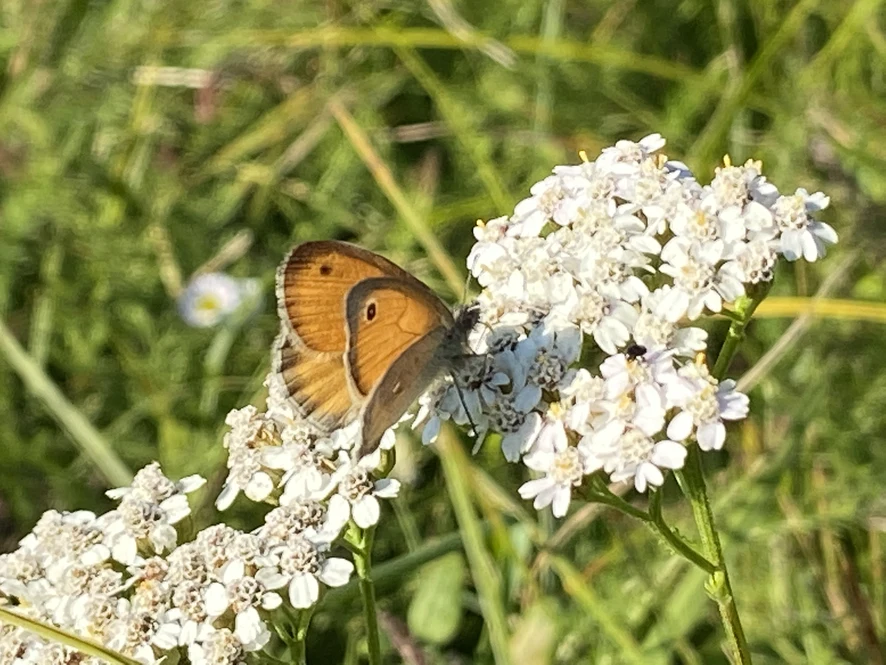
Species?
Coenonympha pamphilus
